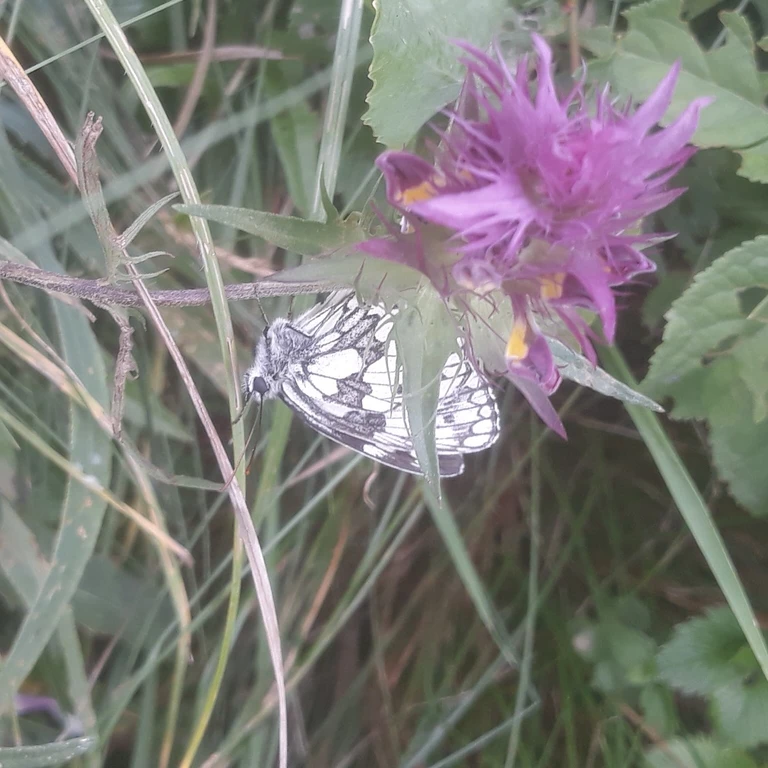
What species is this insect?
Melanargia galathea
